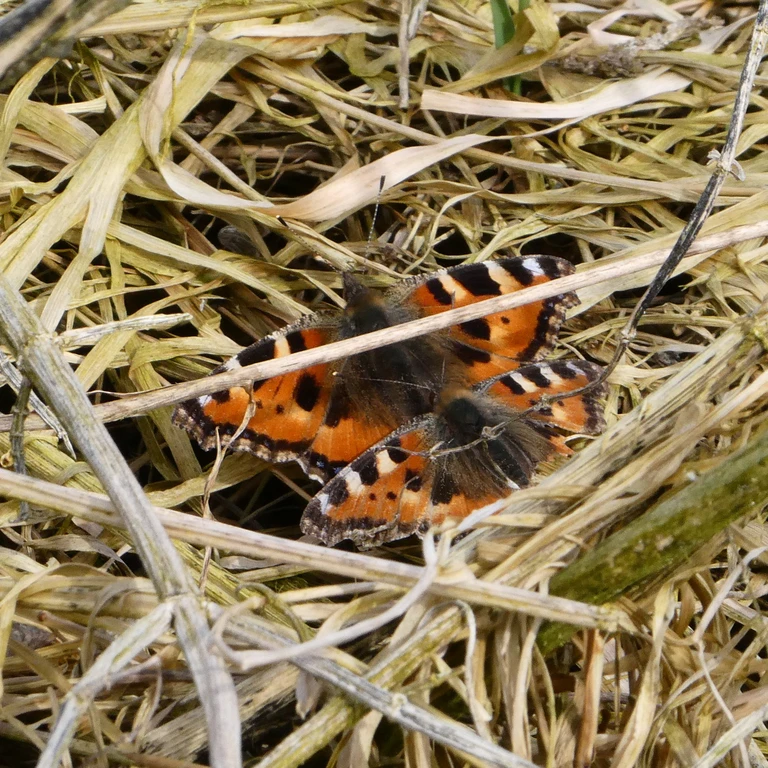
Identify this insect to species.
Aglais urticae
